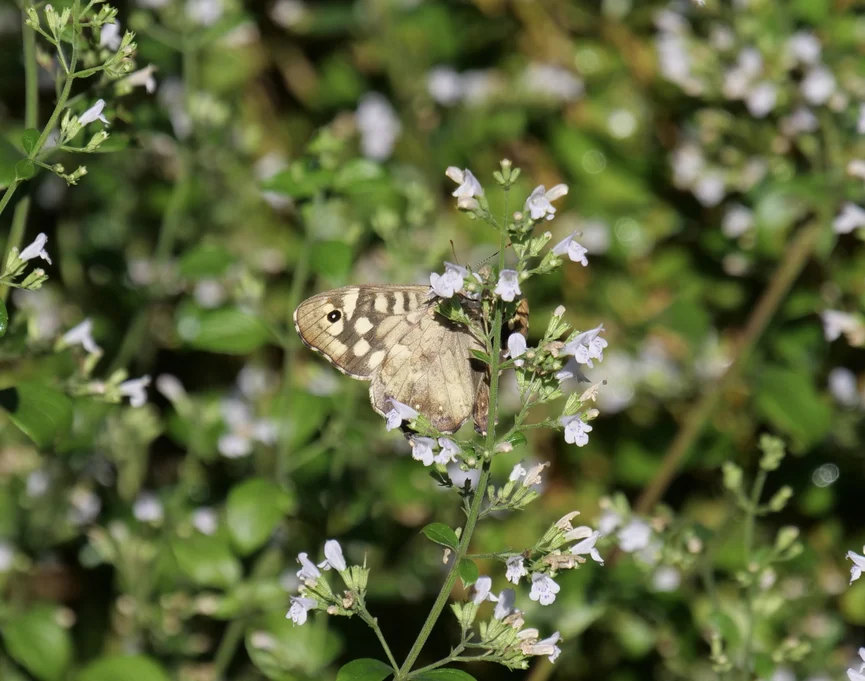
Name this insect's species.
Pararge aegeria
